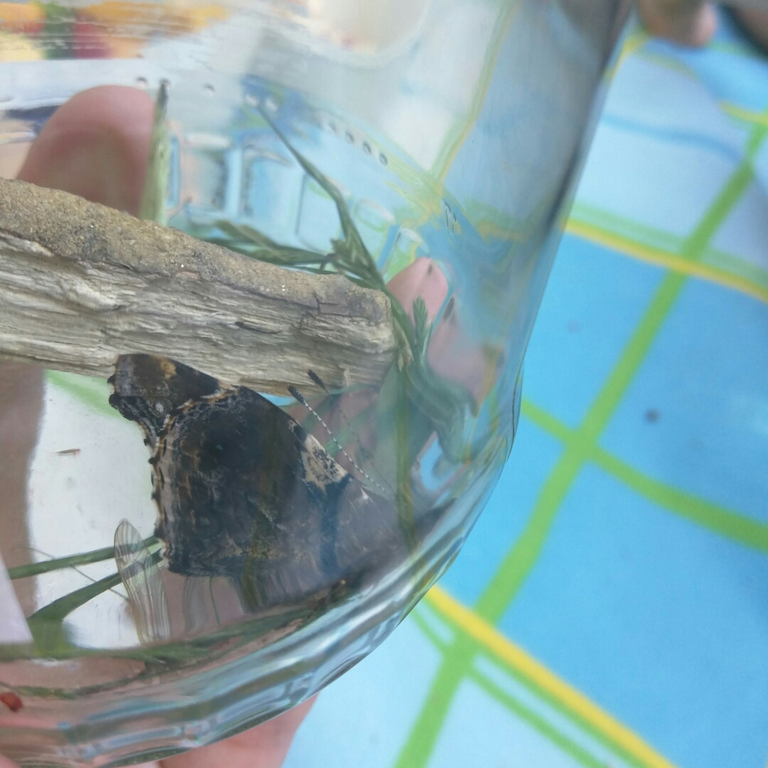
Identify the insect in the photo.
Vanessa atalanta
